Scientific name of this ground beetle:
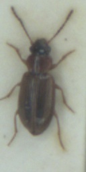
Dicheirotrichus placidus
